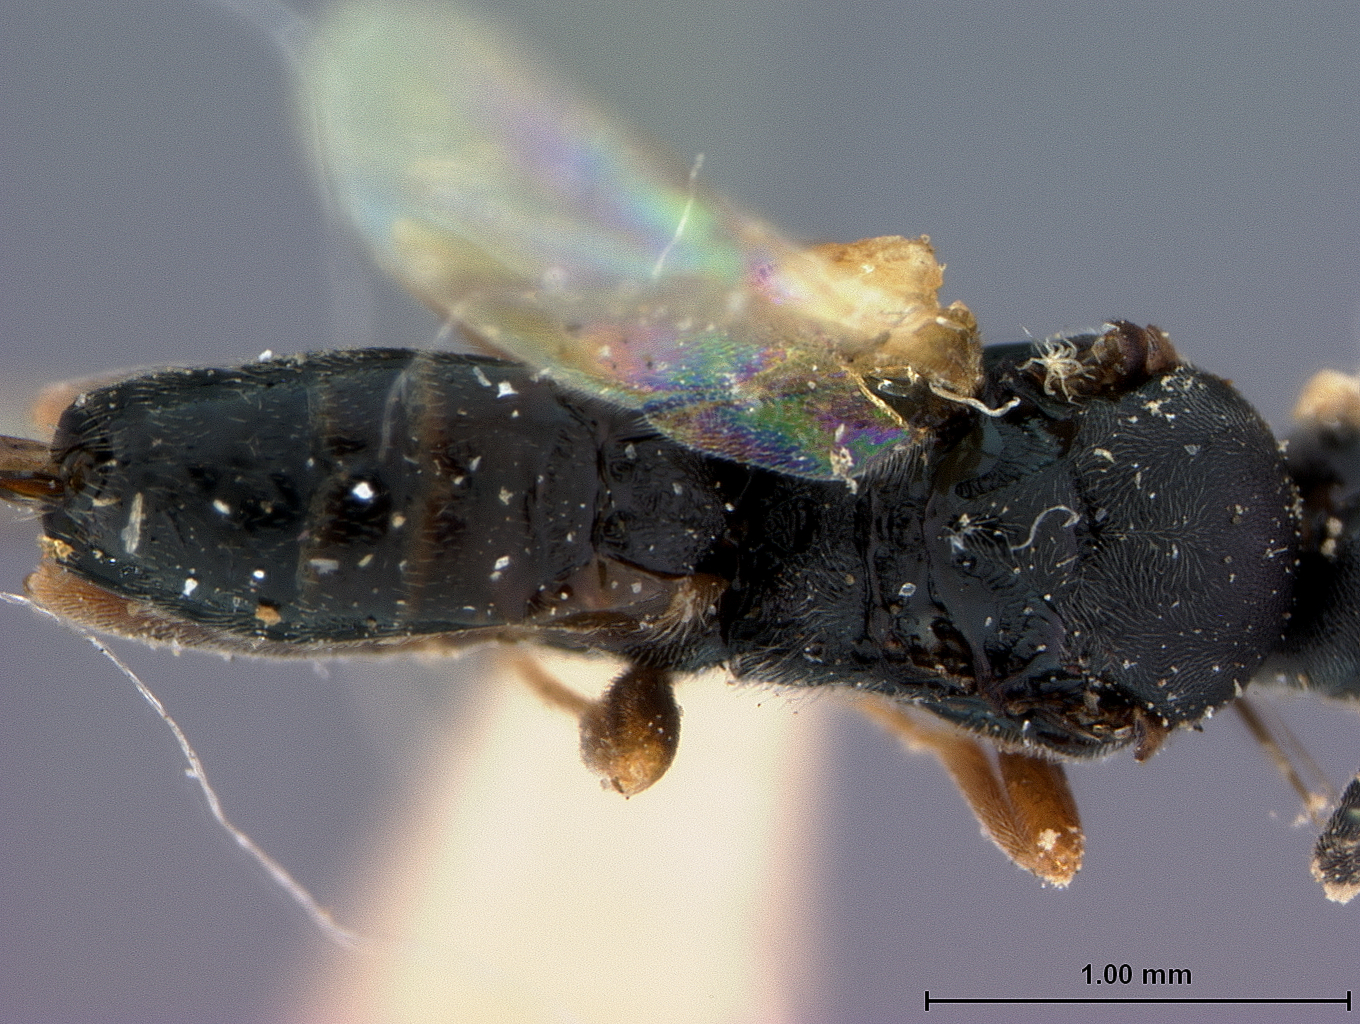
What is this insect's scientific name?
Apanteles ephestiae
